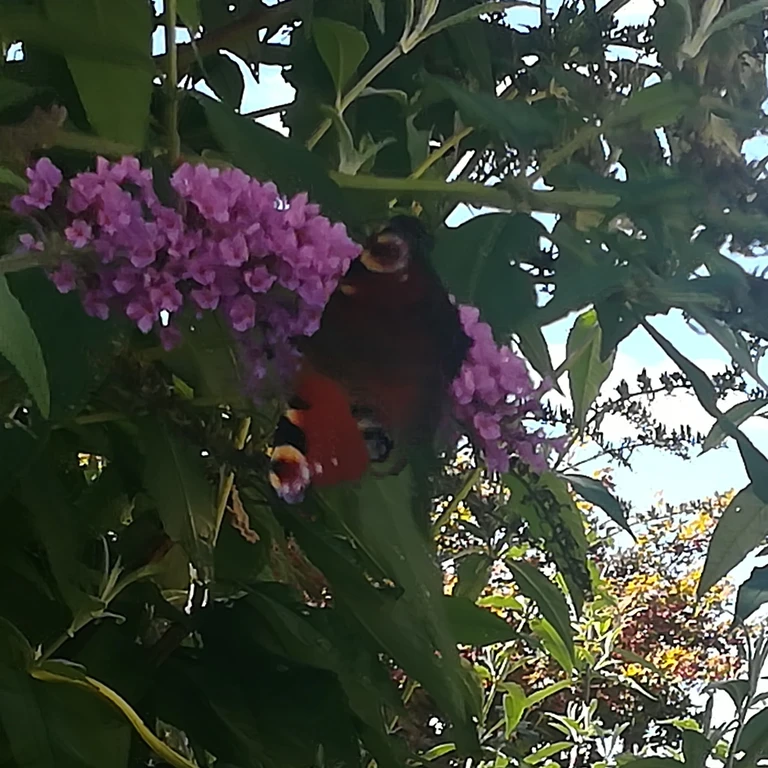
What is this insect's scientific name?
Aglais io
